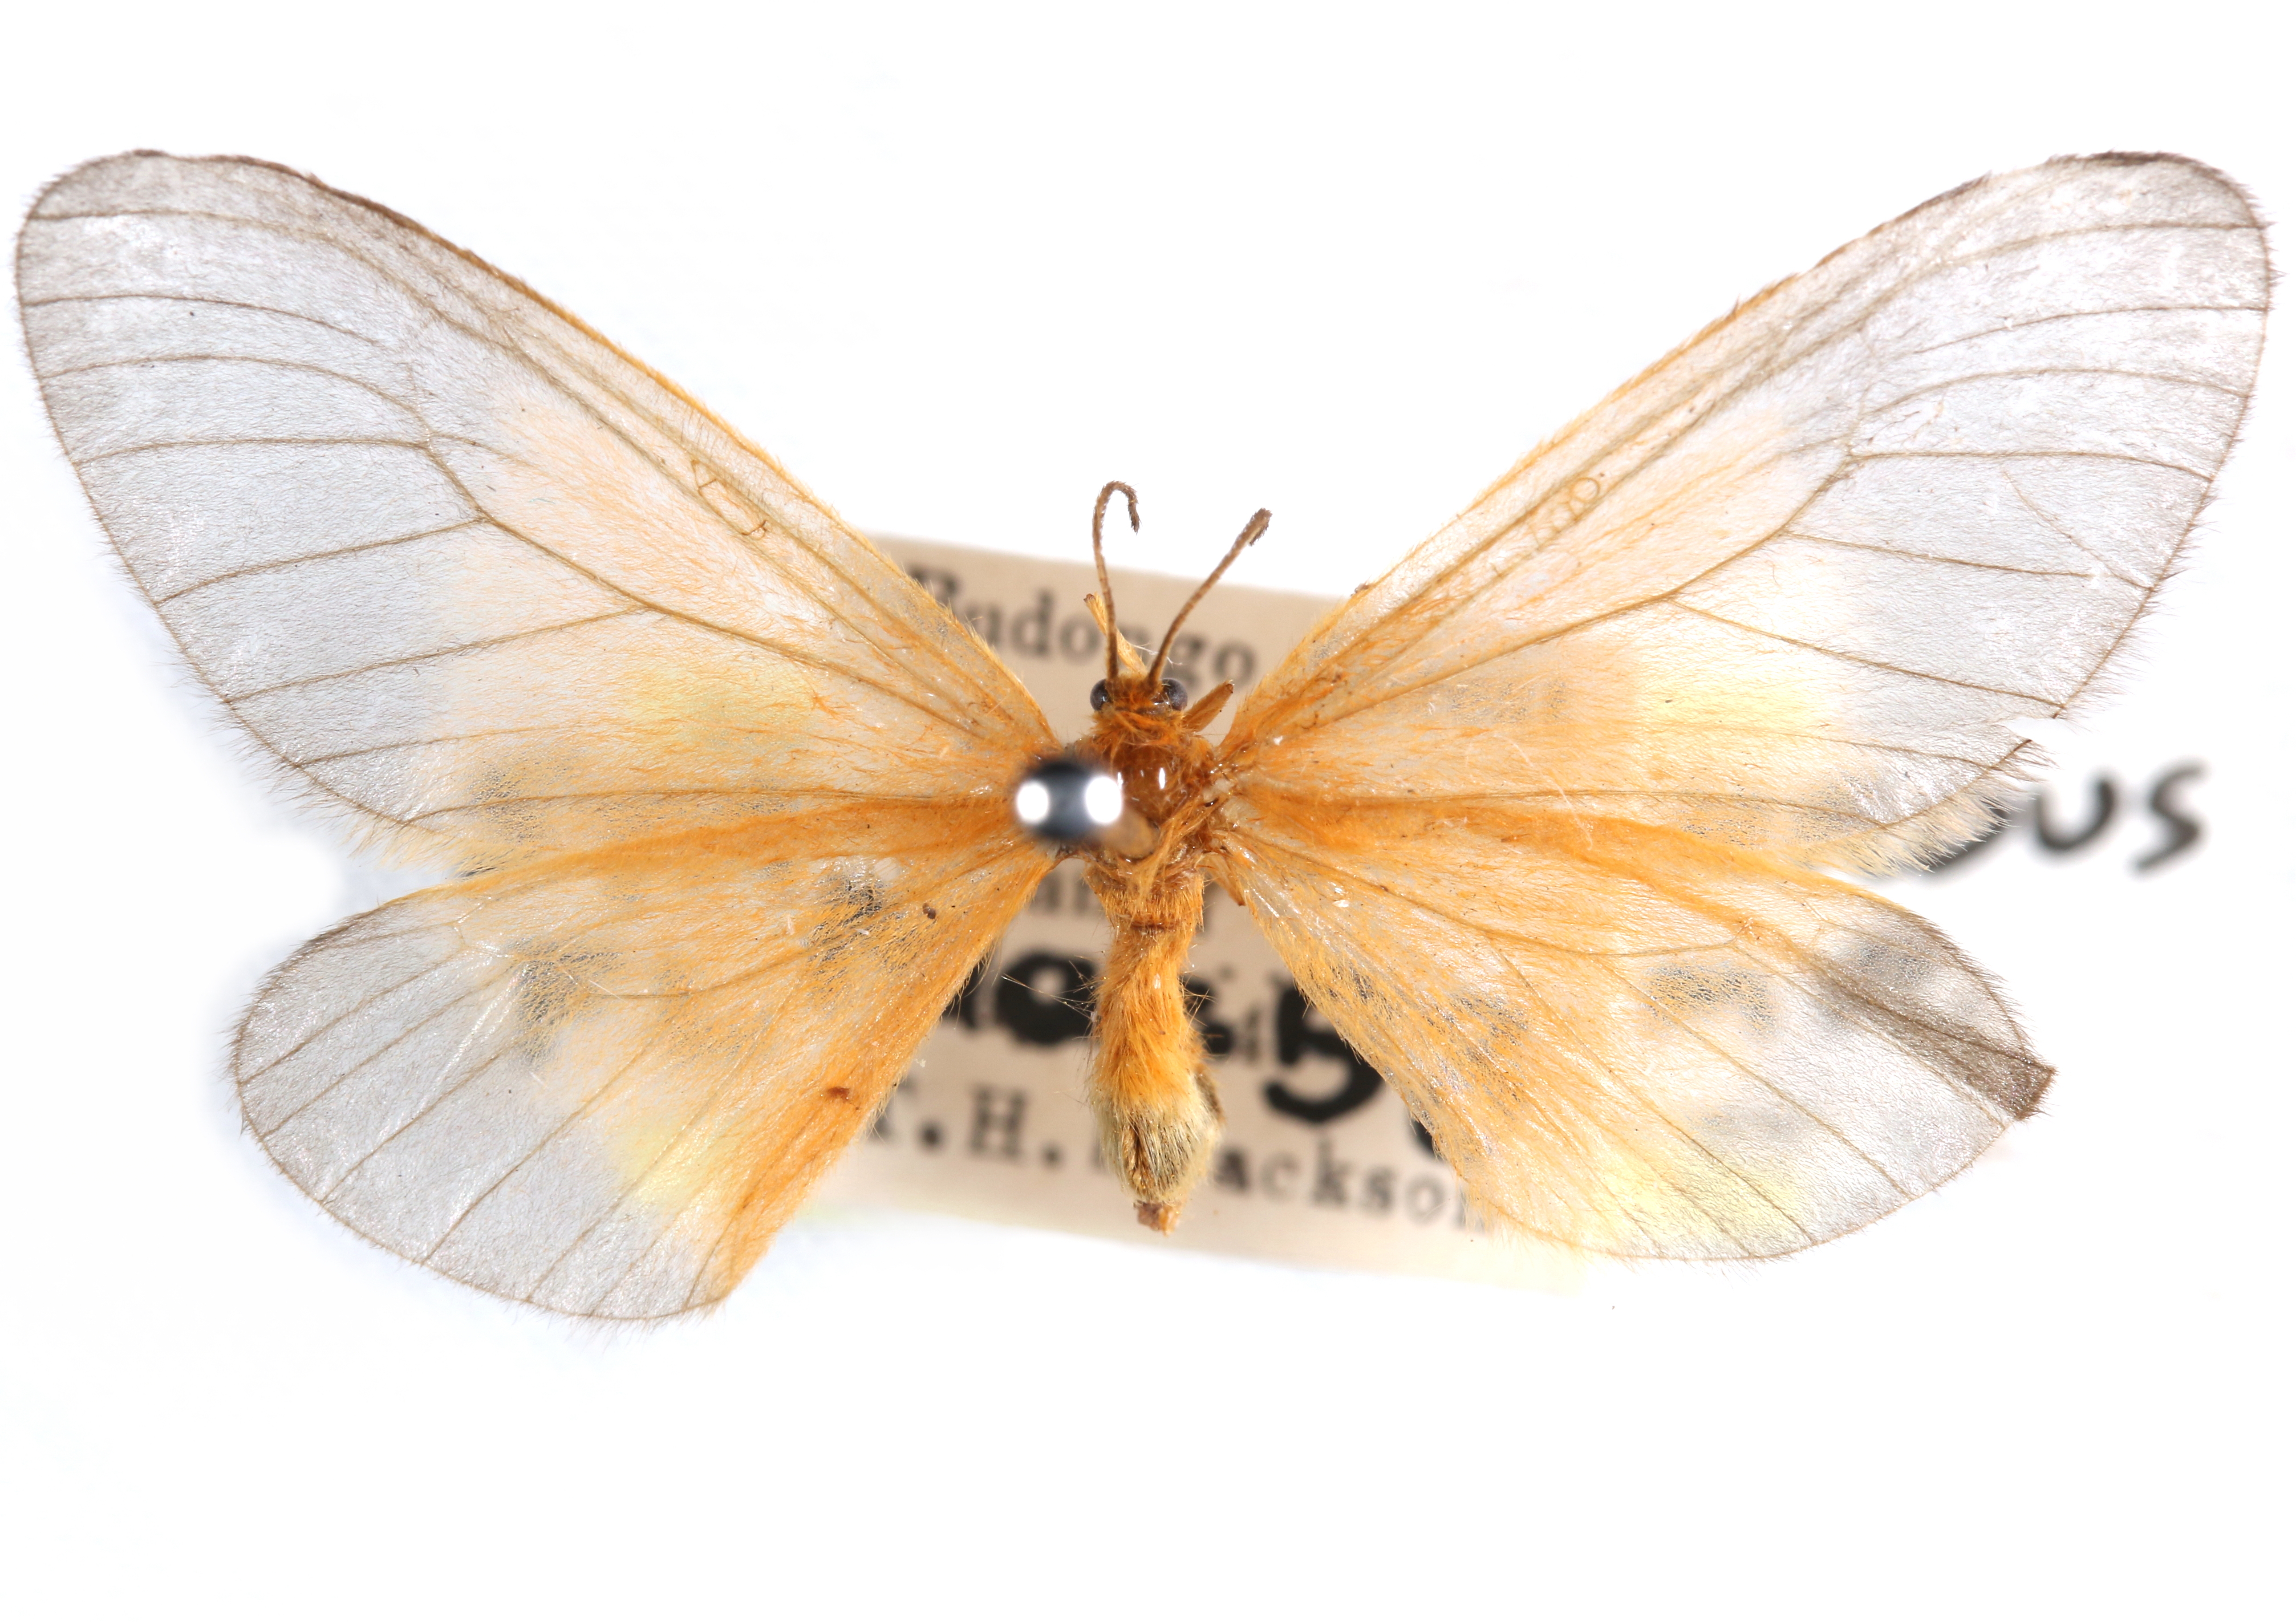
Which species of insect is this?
Staphylinochrous flavida
